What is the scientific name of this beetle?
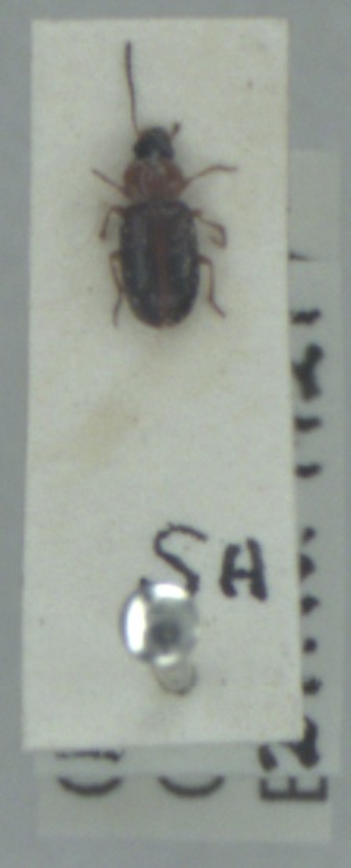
Acupalpus flavicollis
